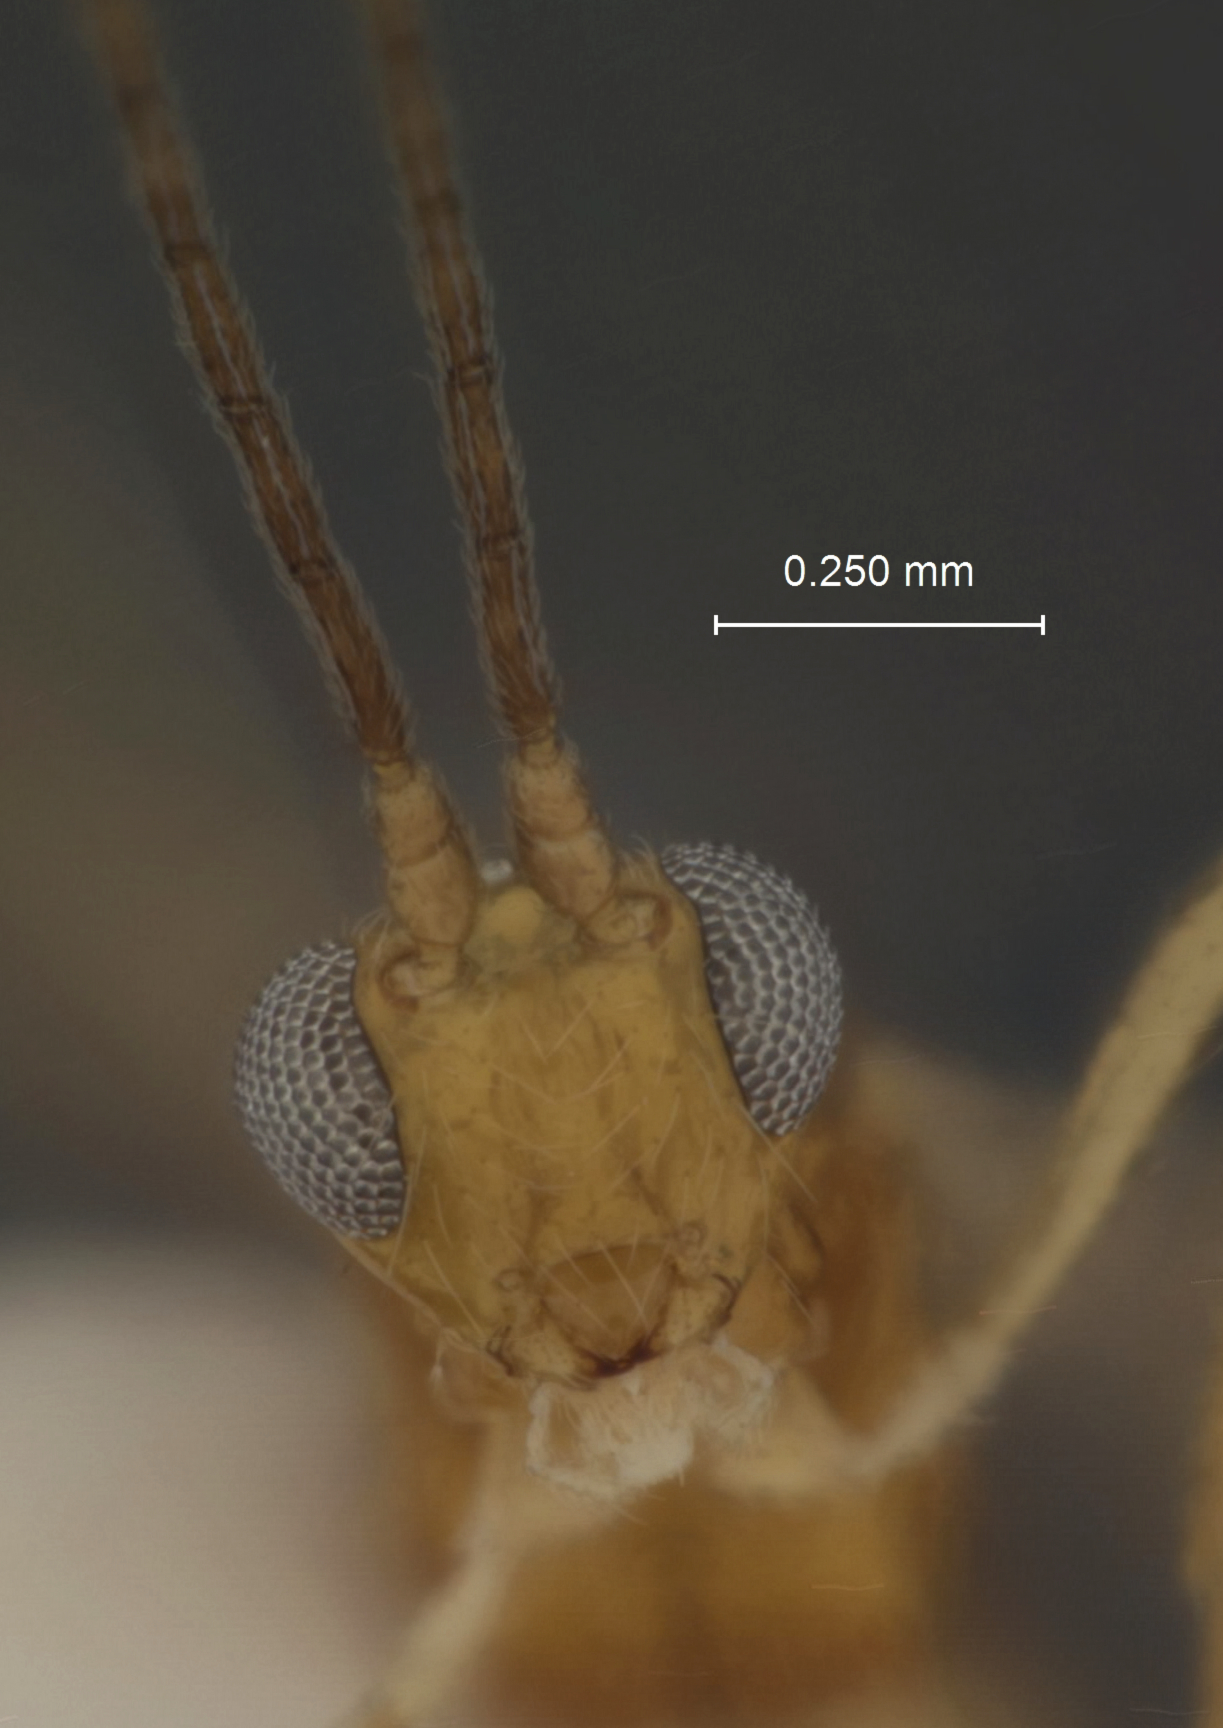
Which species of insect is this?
Allobracon texensis
